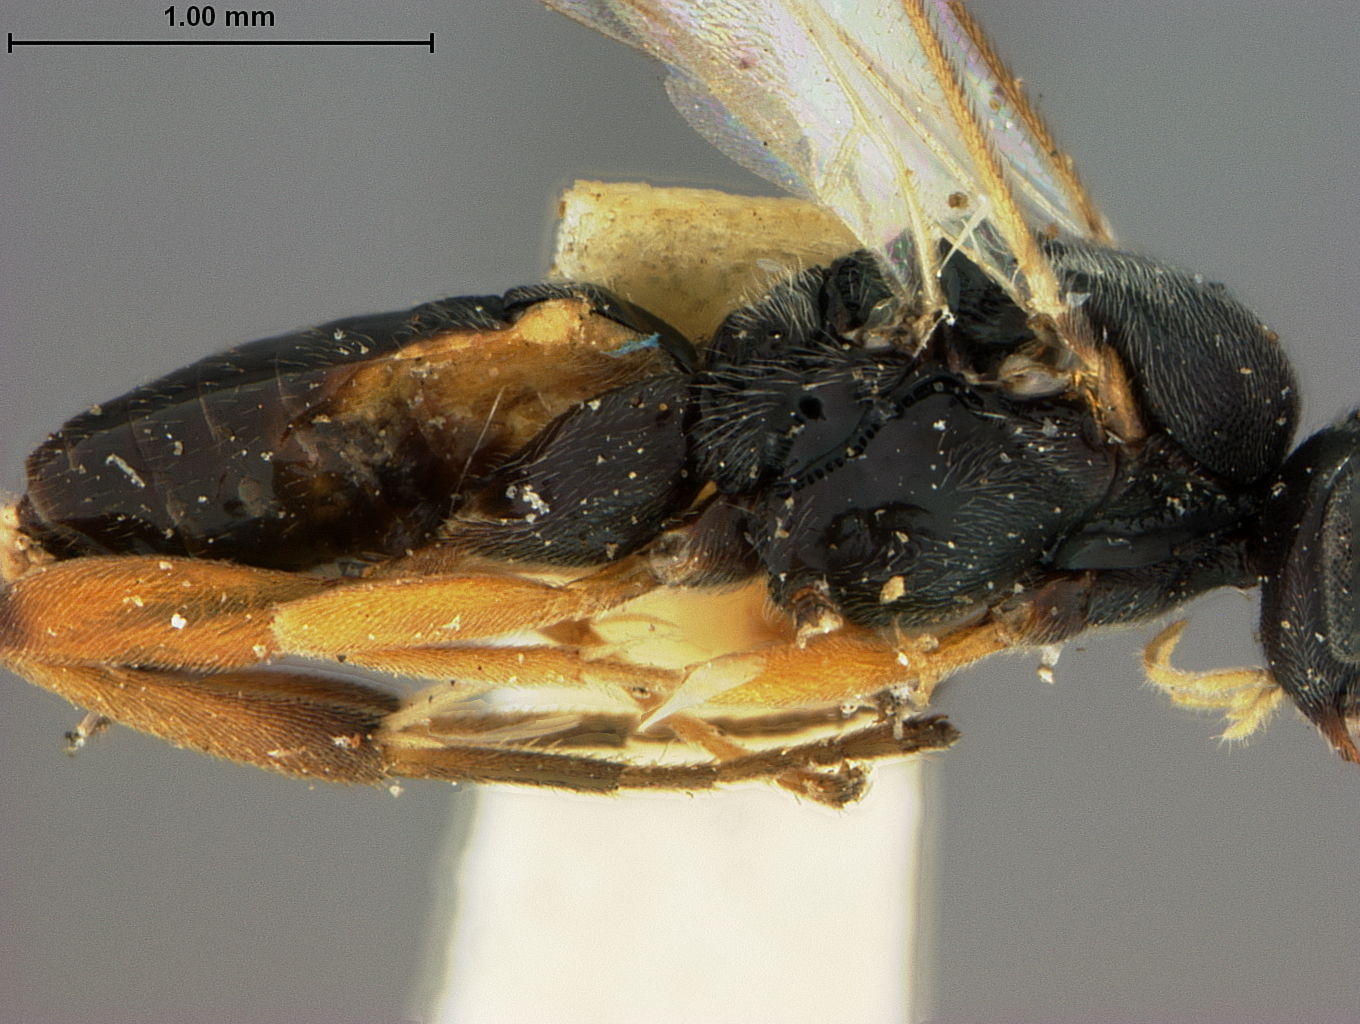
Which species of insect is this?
Apanteles australiensis
